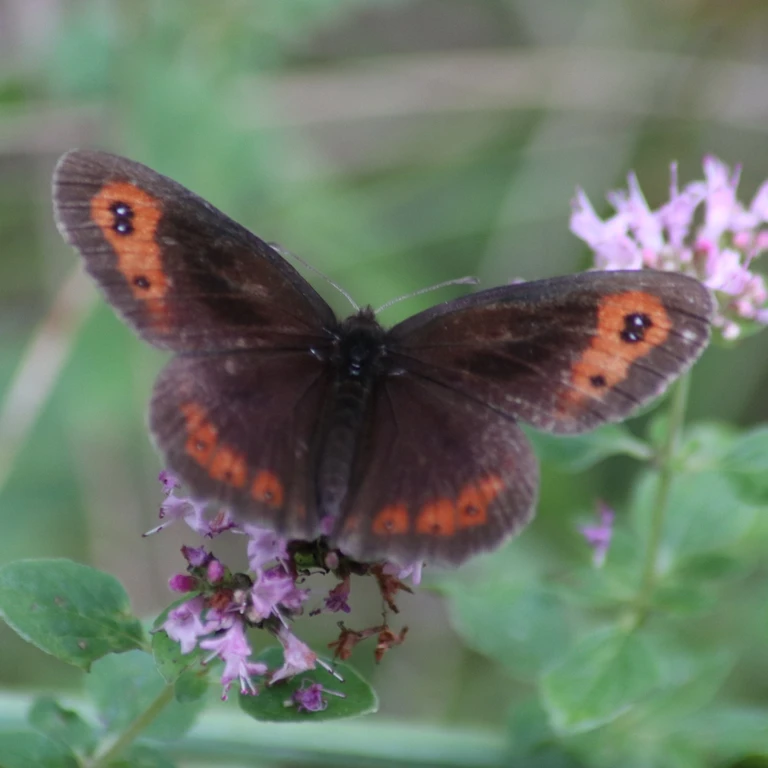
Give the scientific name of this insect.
Erebia aethiops
